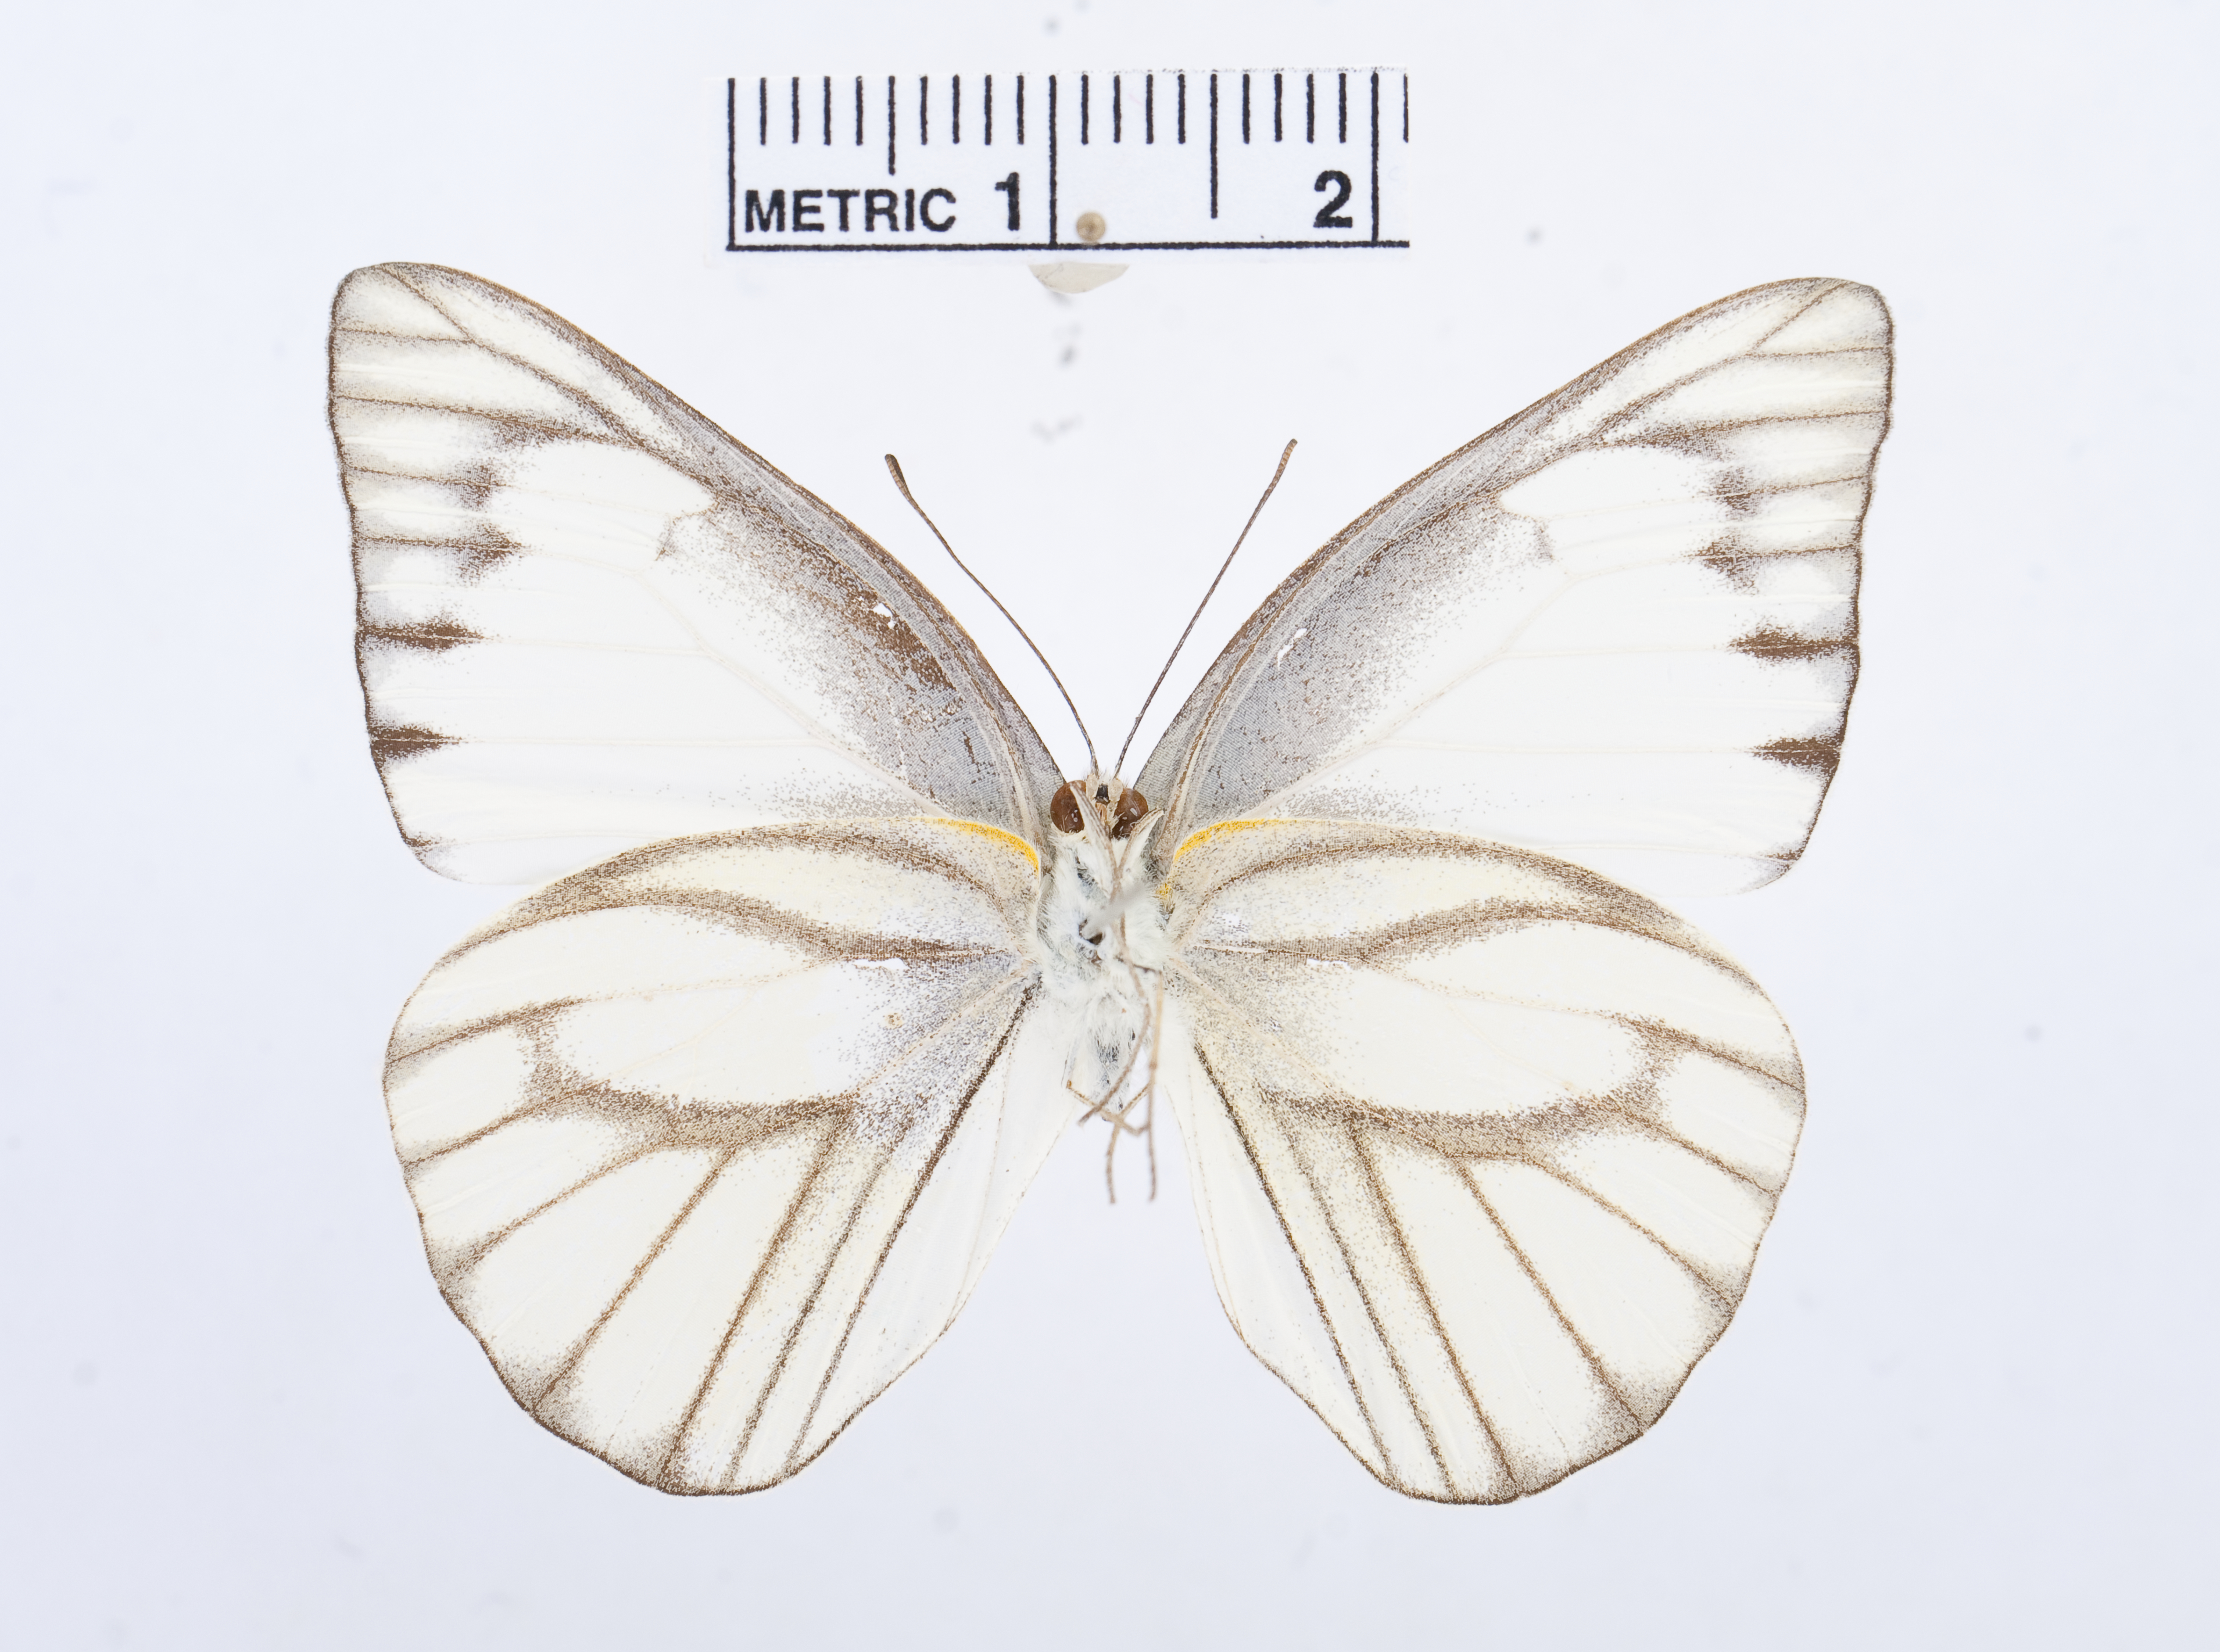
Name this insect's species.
Appias libythea
